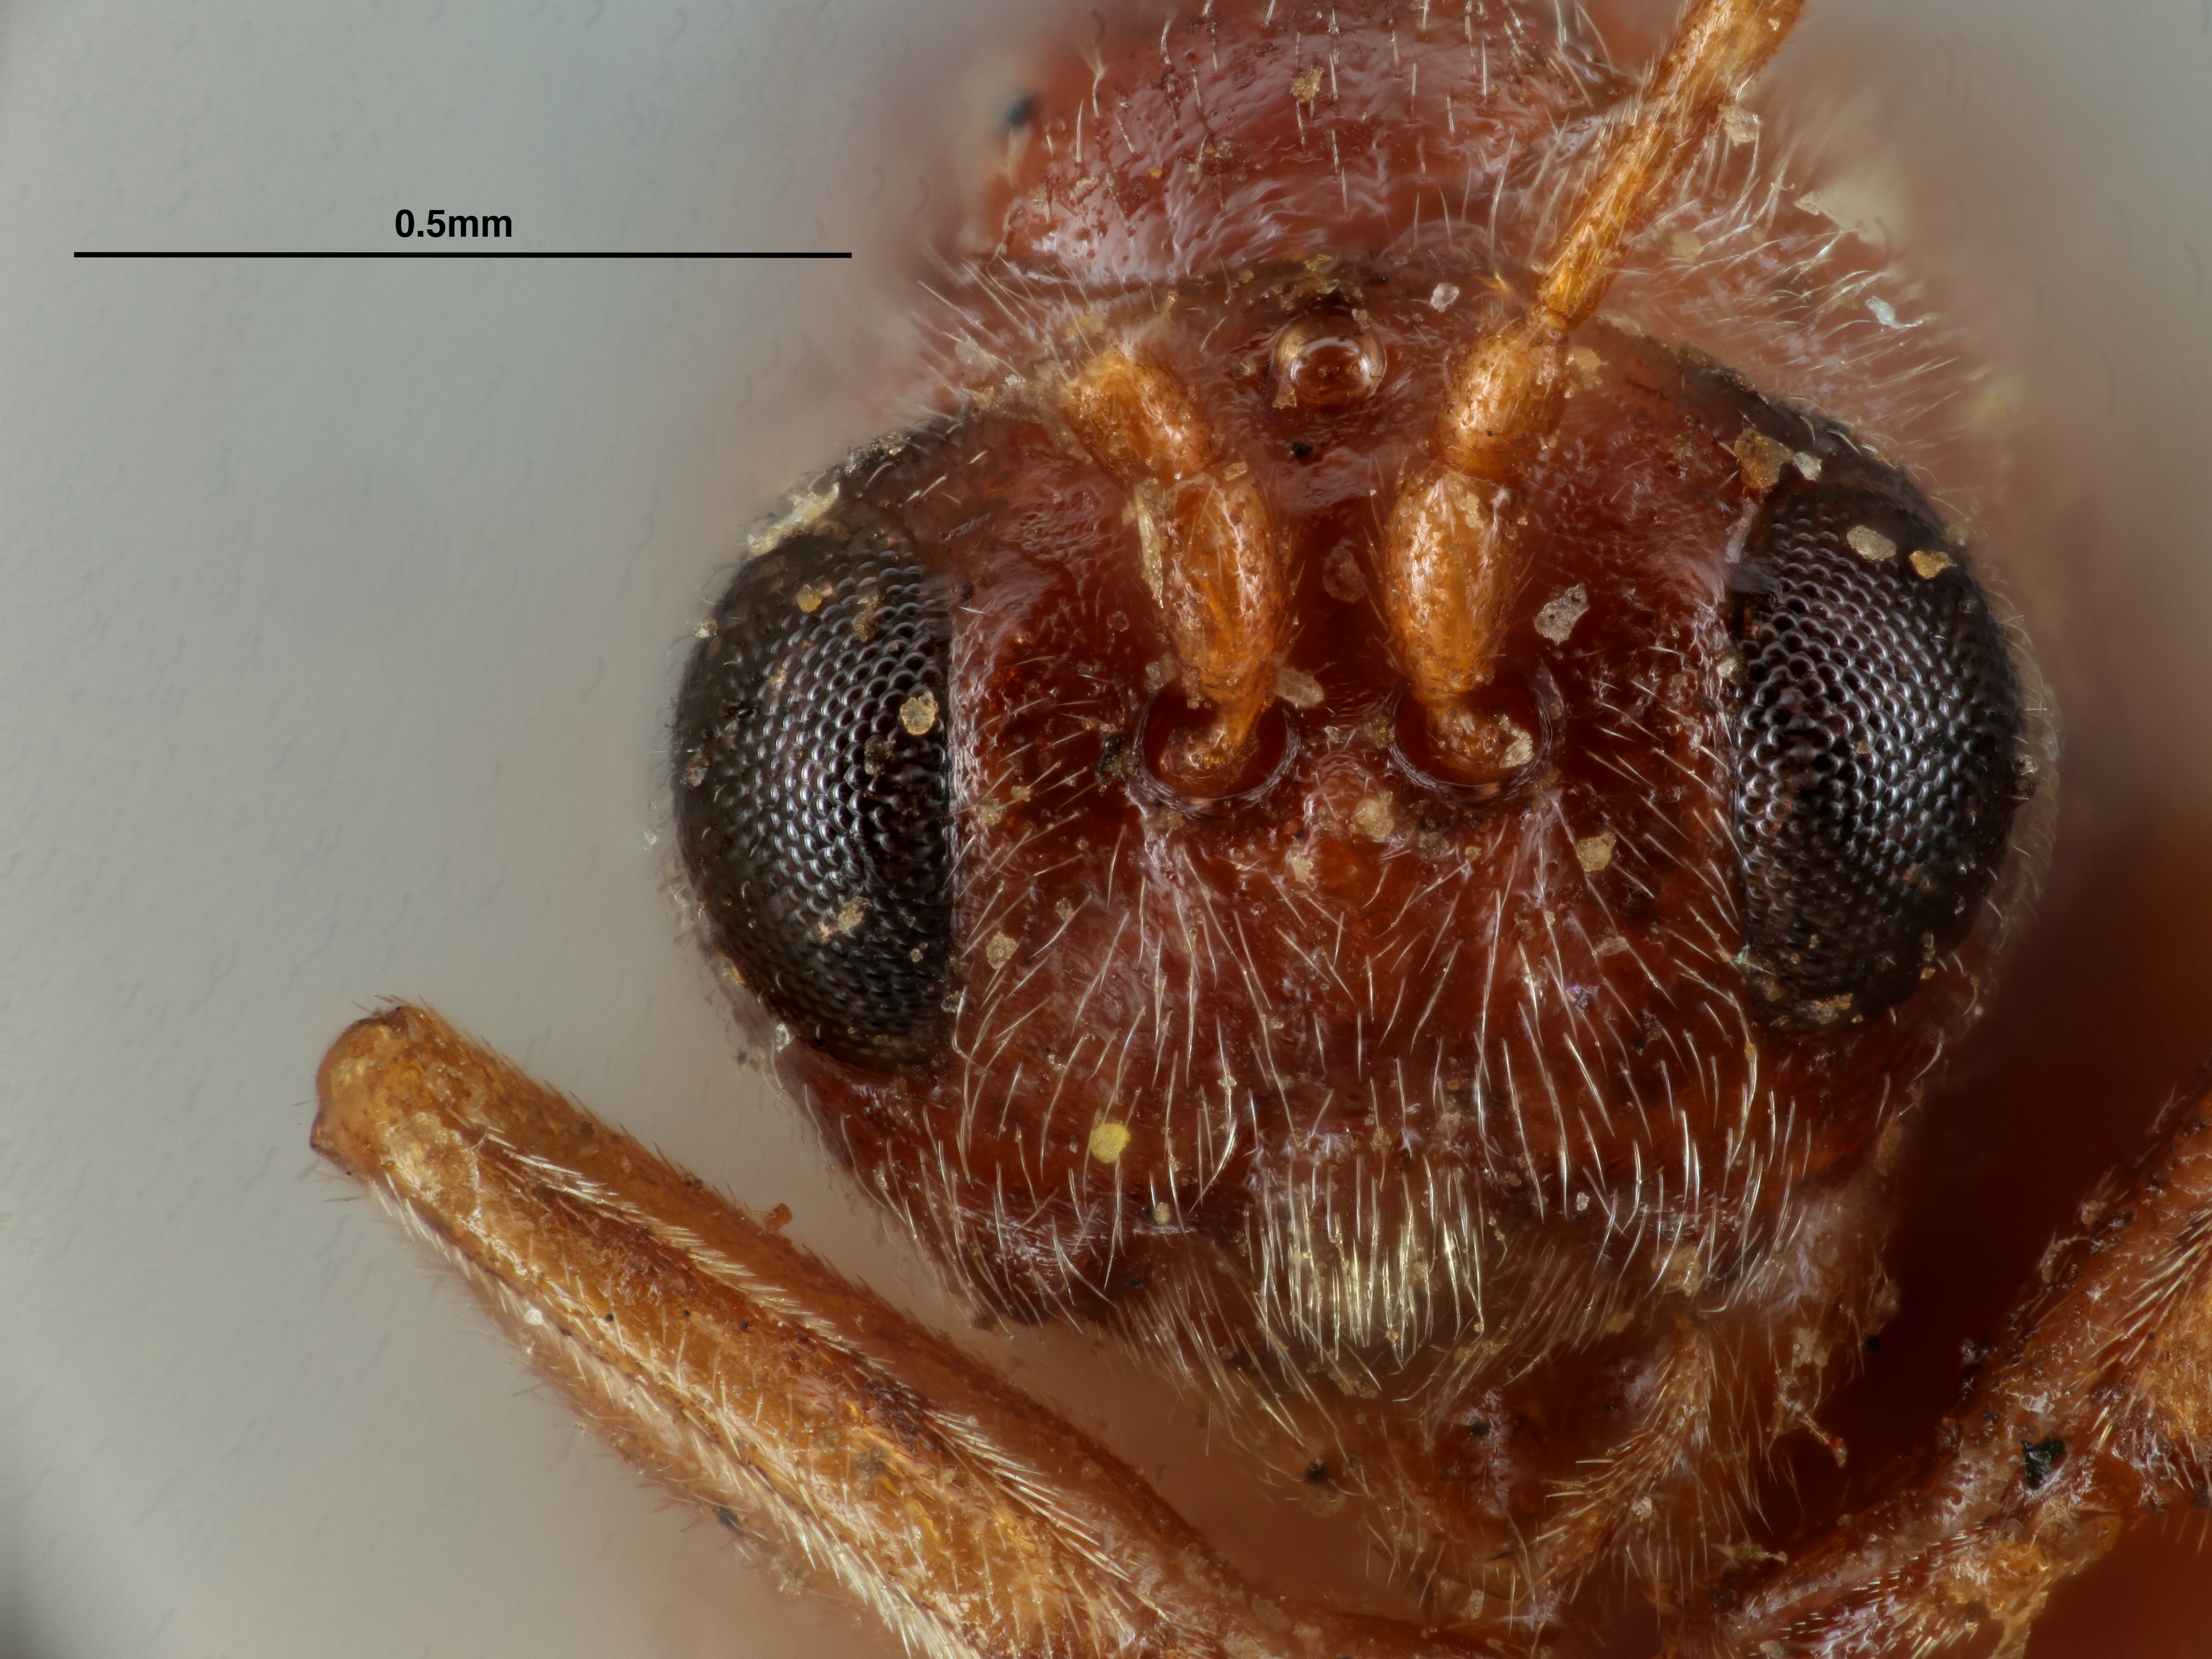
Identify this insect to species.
Periclistus castanopsidis
